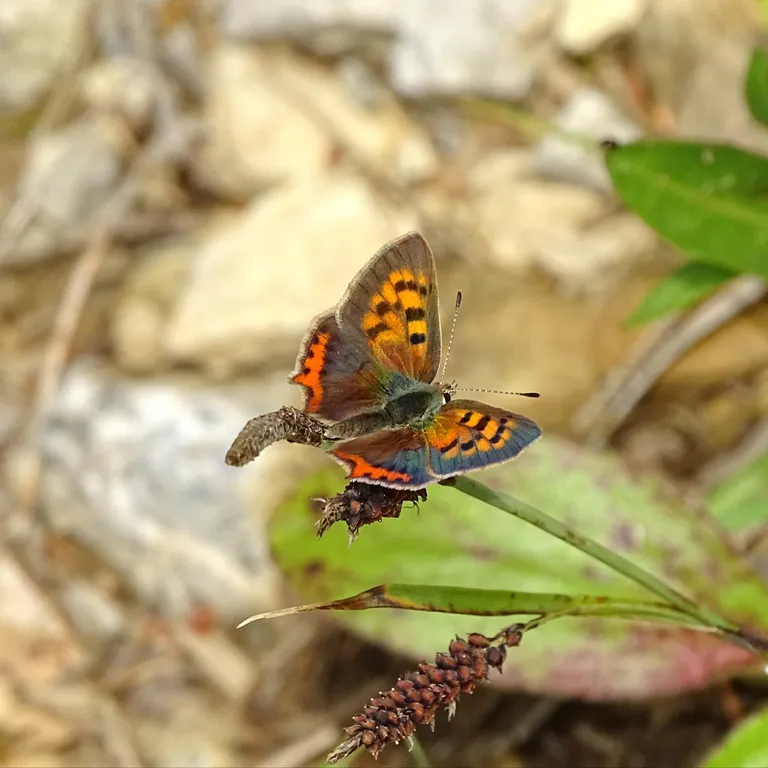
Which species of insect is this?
Lycaena phlaeas
